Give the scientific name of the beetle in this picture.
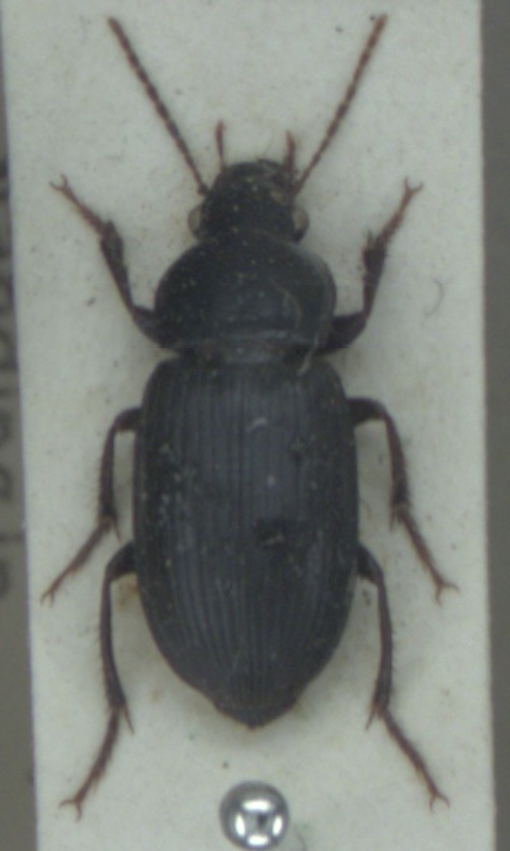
Harpalus tenebrosus
